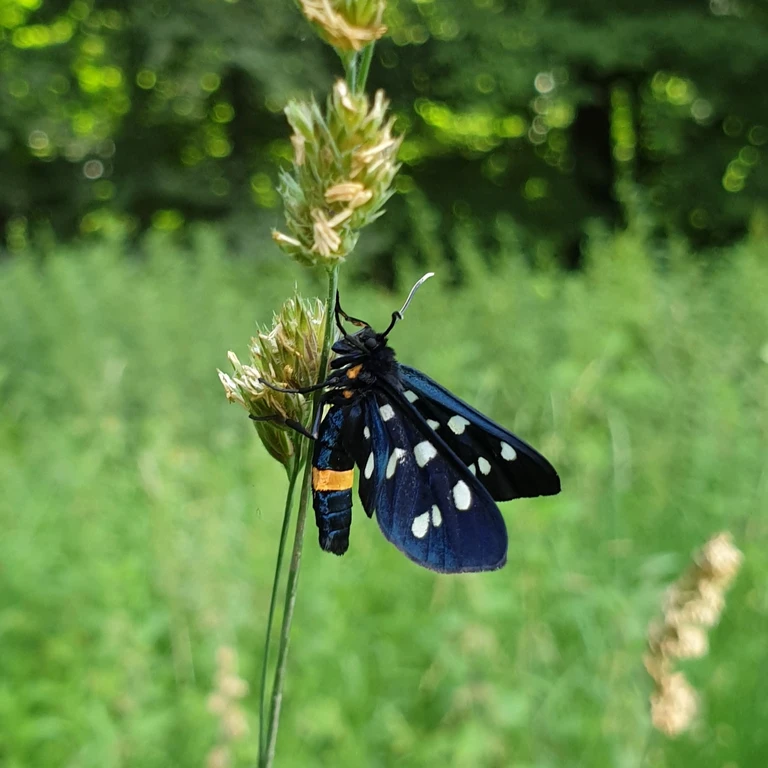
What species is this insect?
Amata phegea
